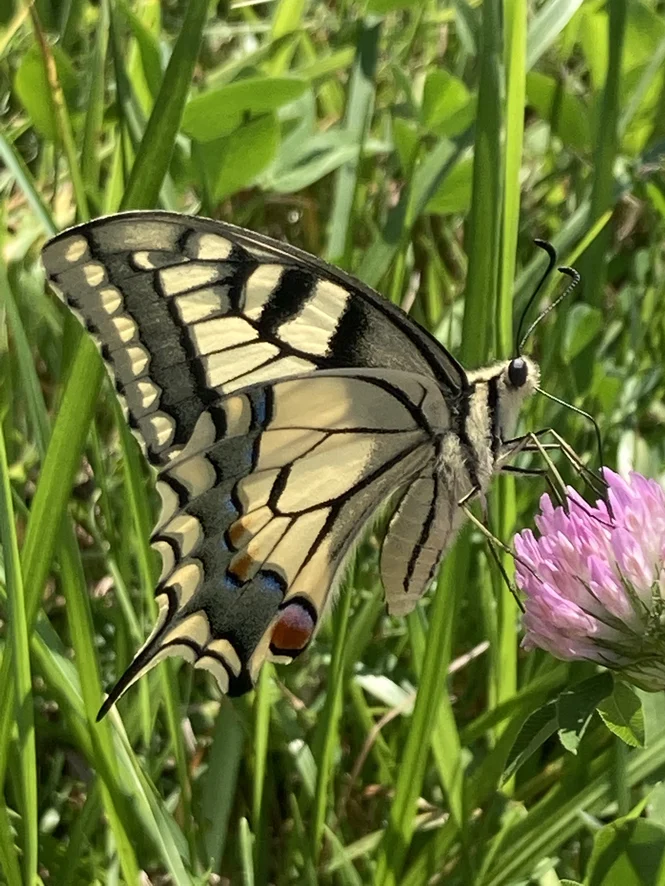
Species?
Papilio machaon
